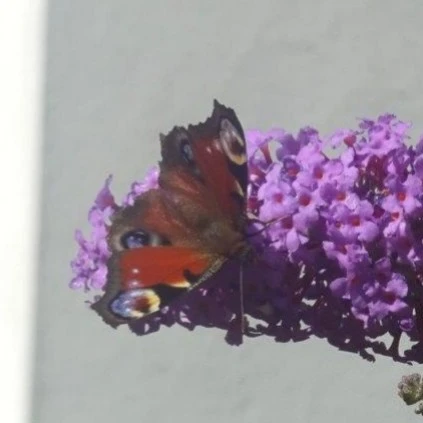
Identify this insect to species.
Aglais io
